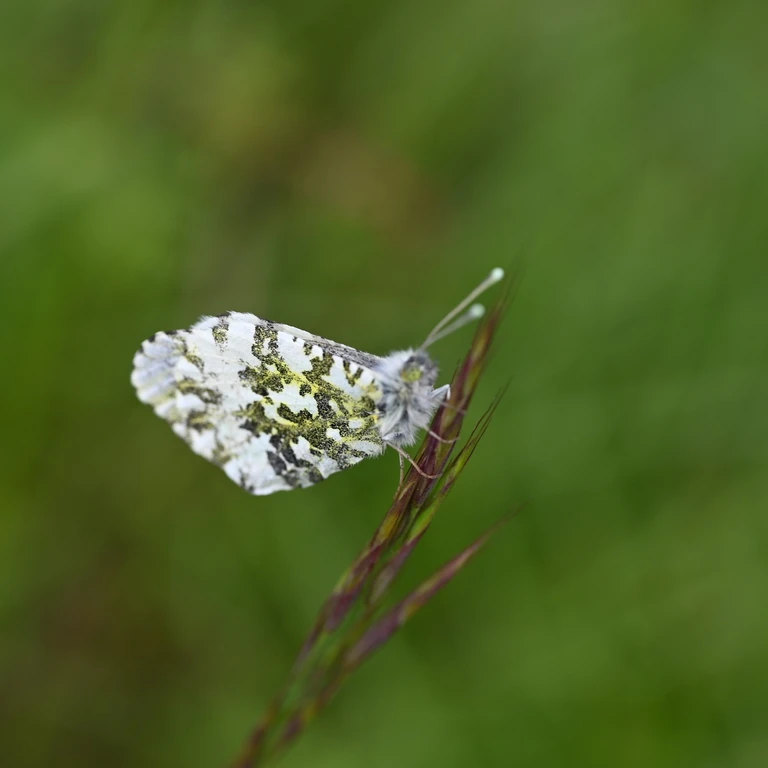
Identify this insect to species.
Anthocharis cardamines
